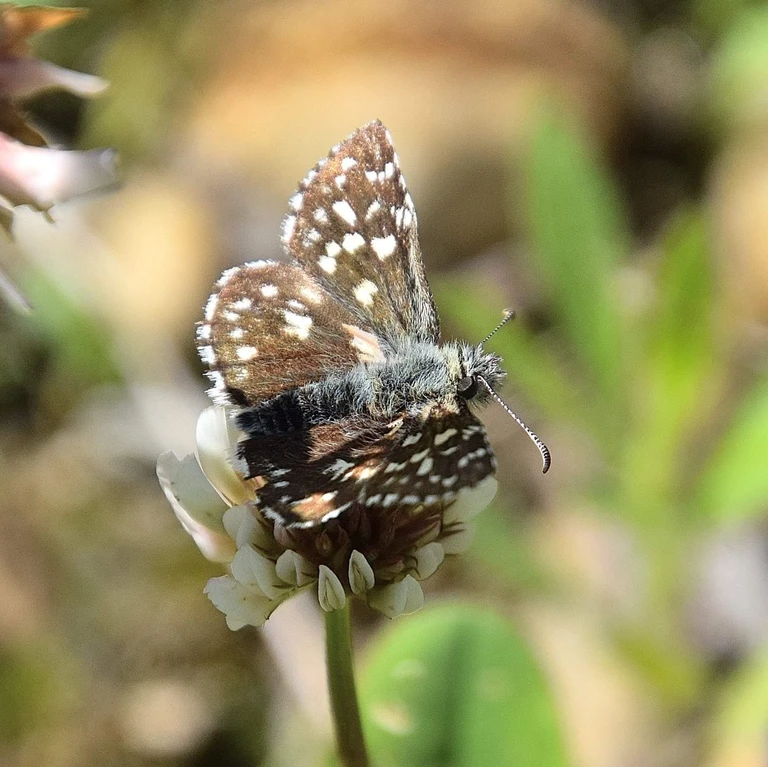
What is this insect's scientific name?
Pyrgus malvae
